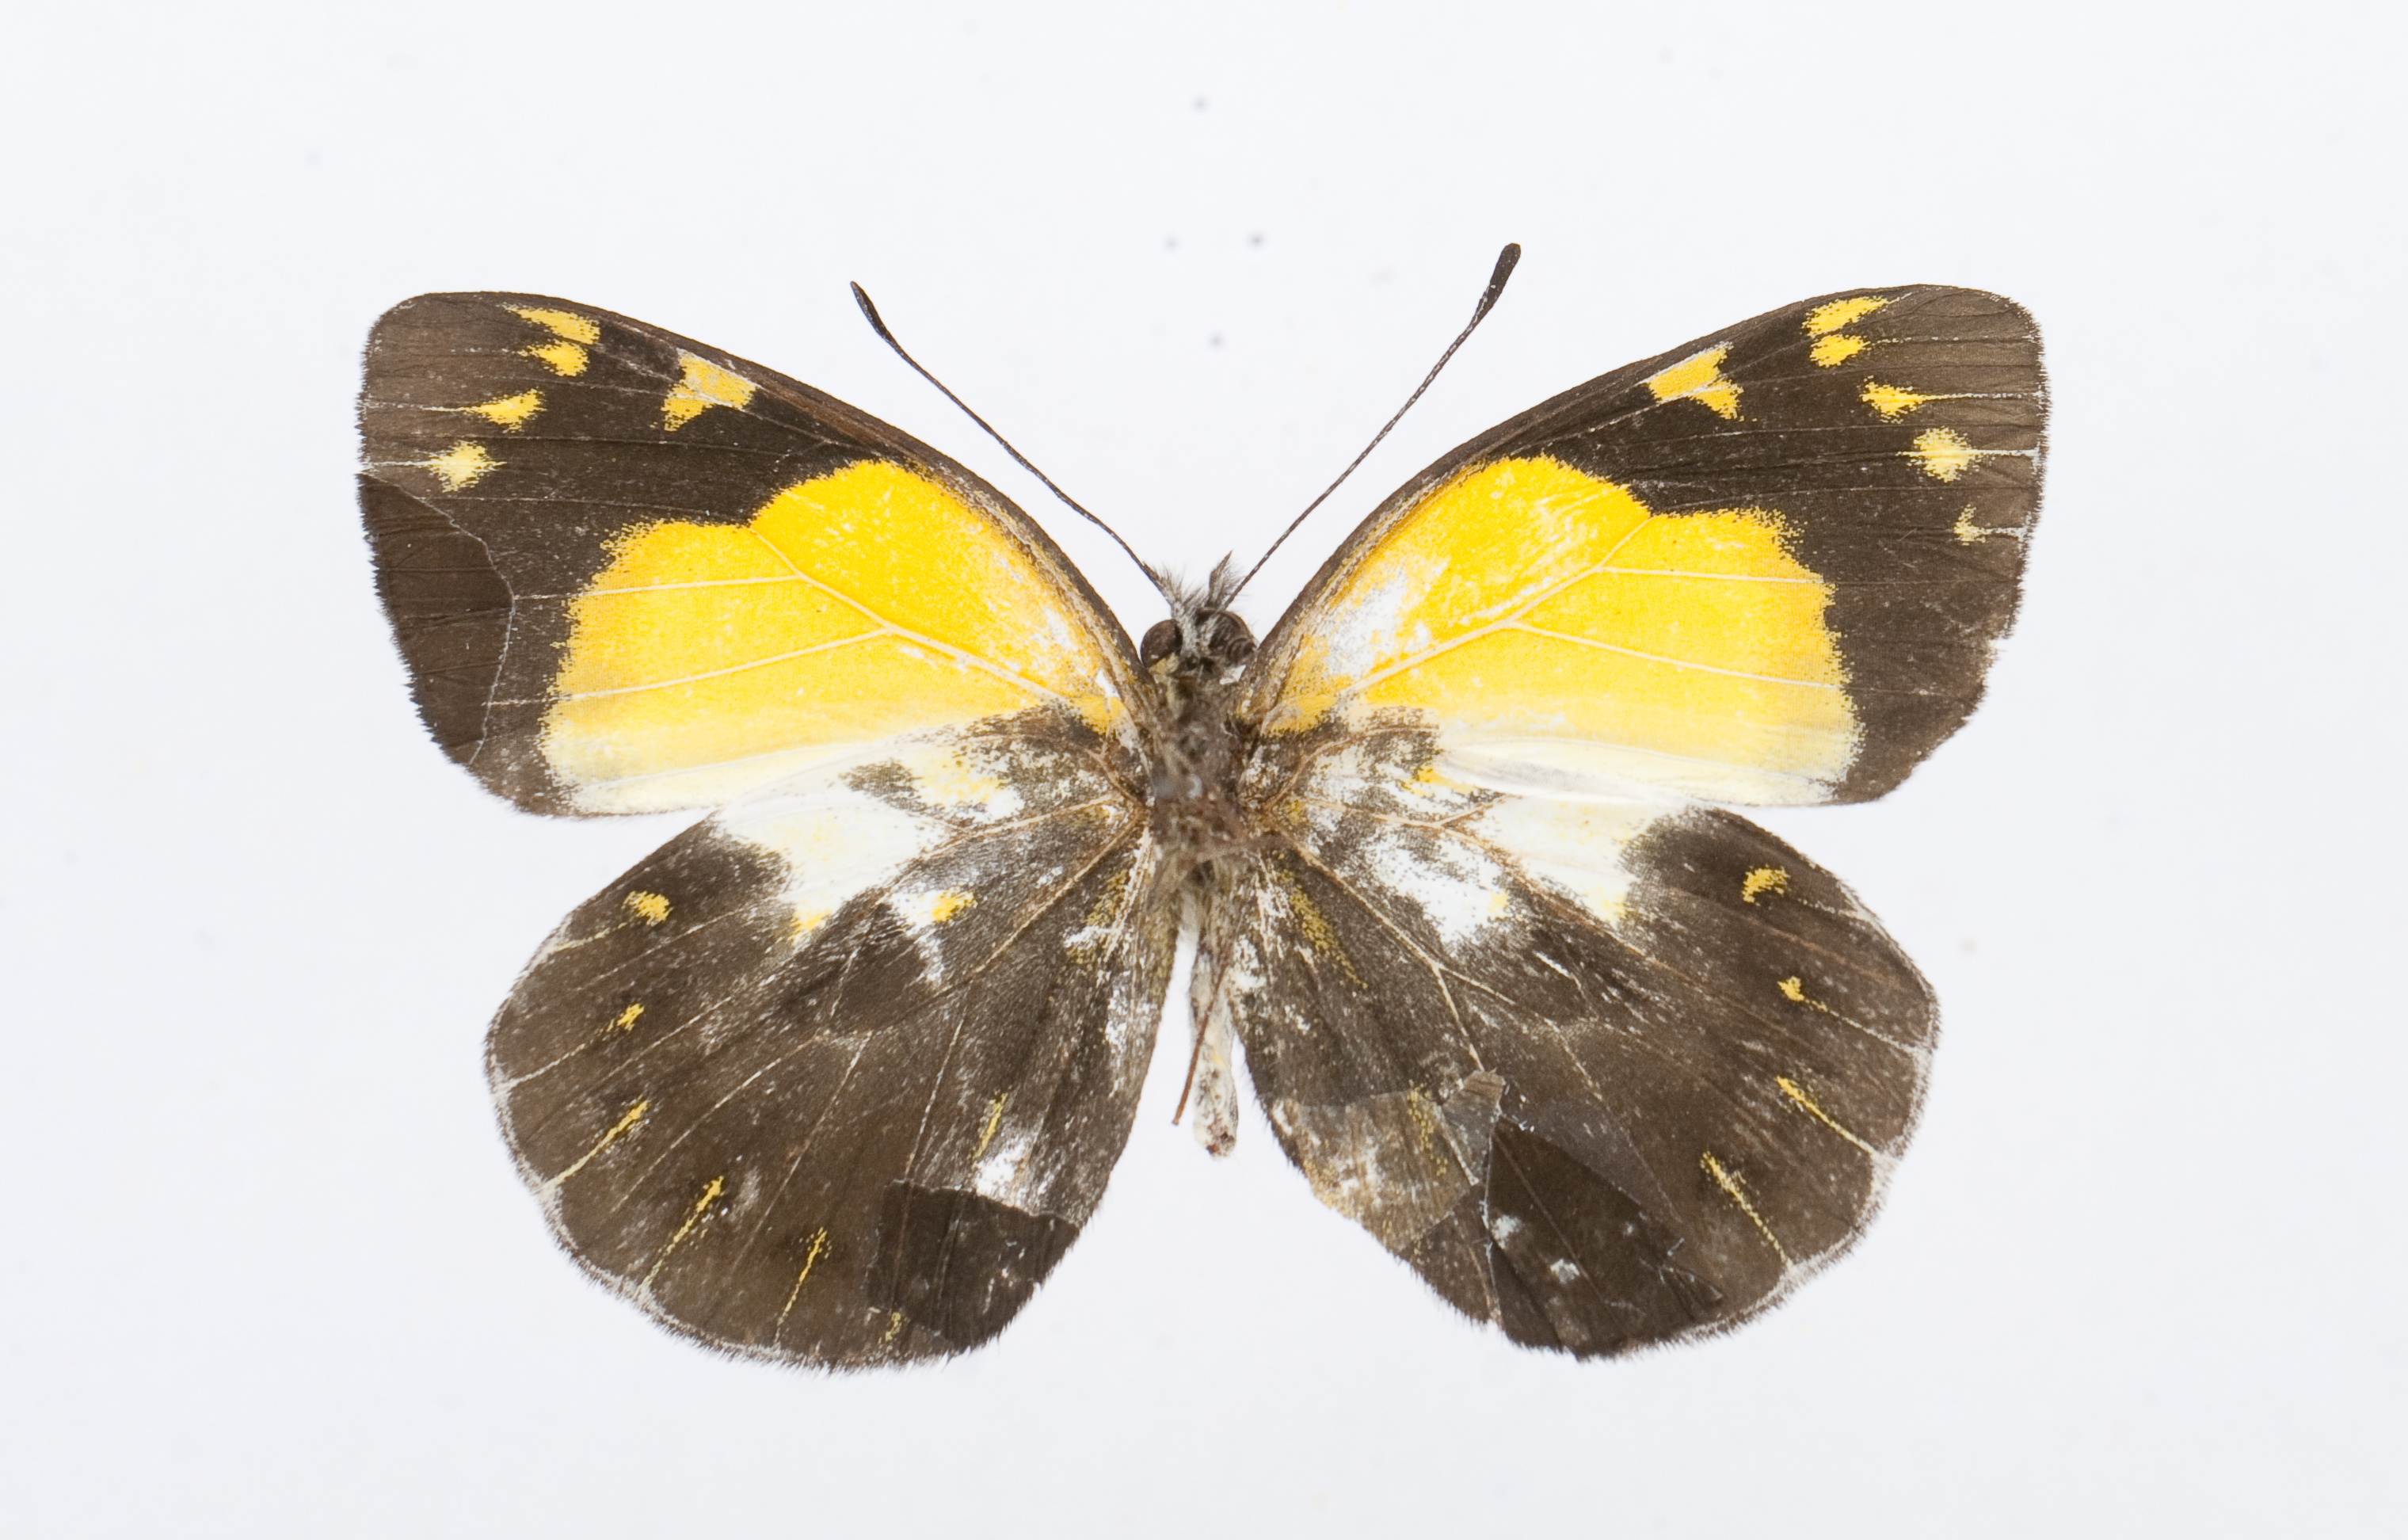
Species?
Delias cuningputi
